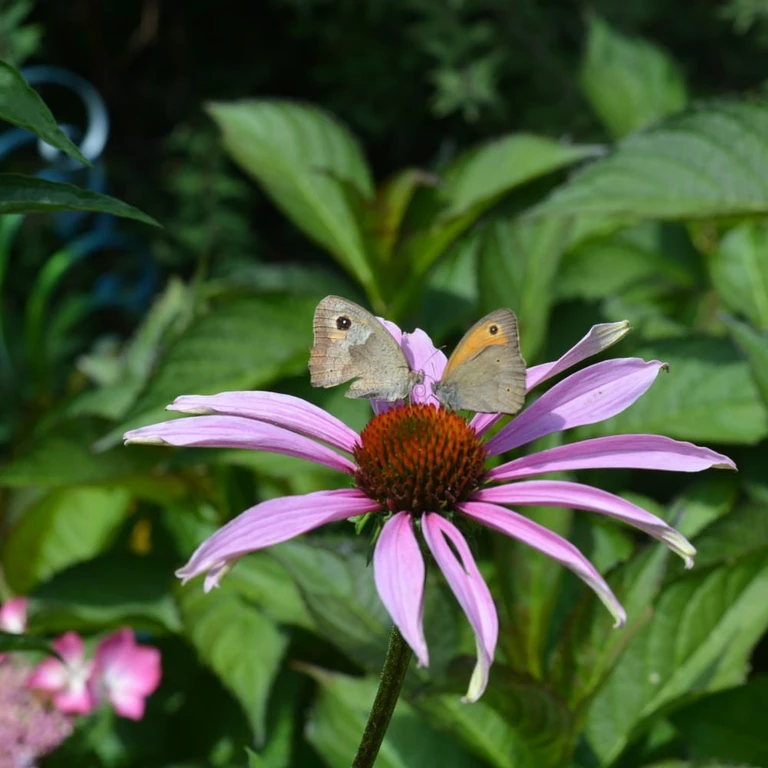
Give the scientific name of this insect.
Maniola jurtina
